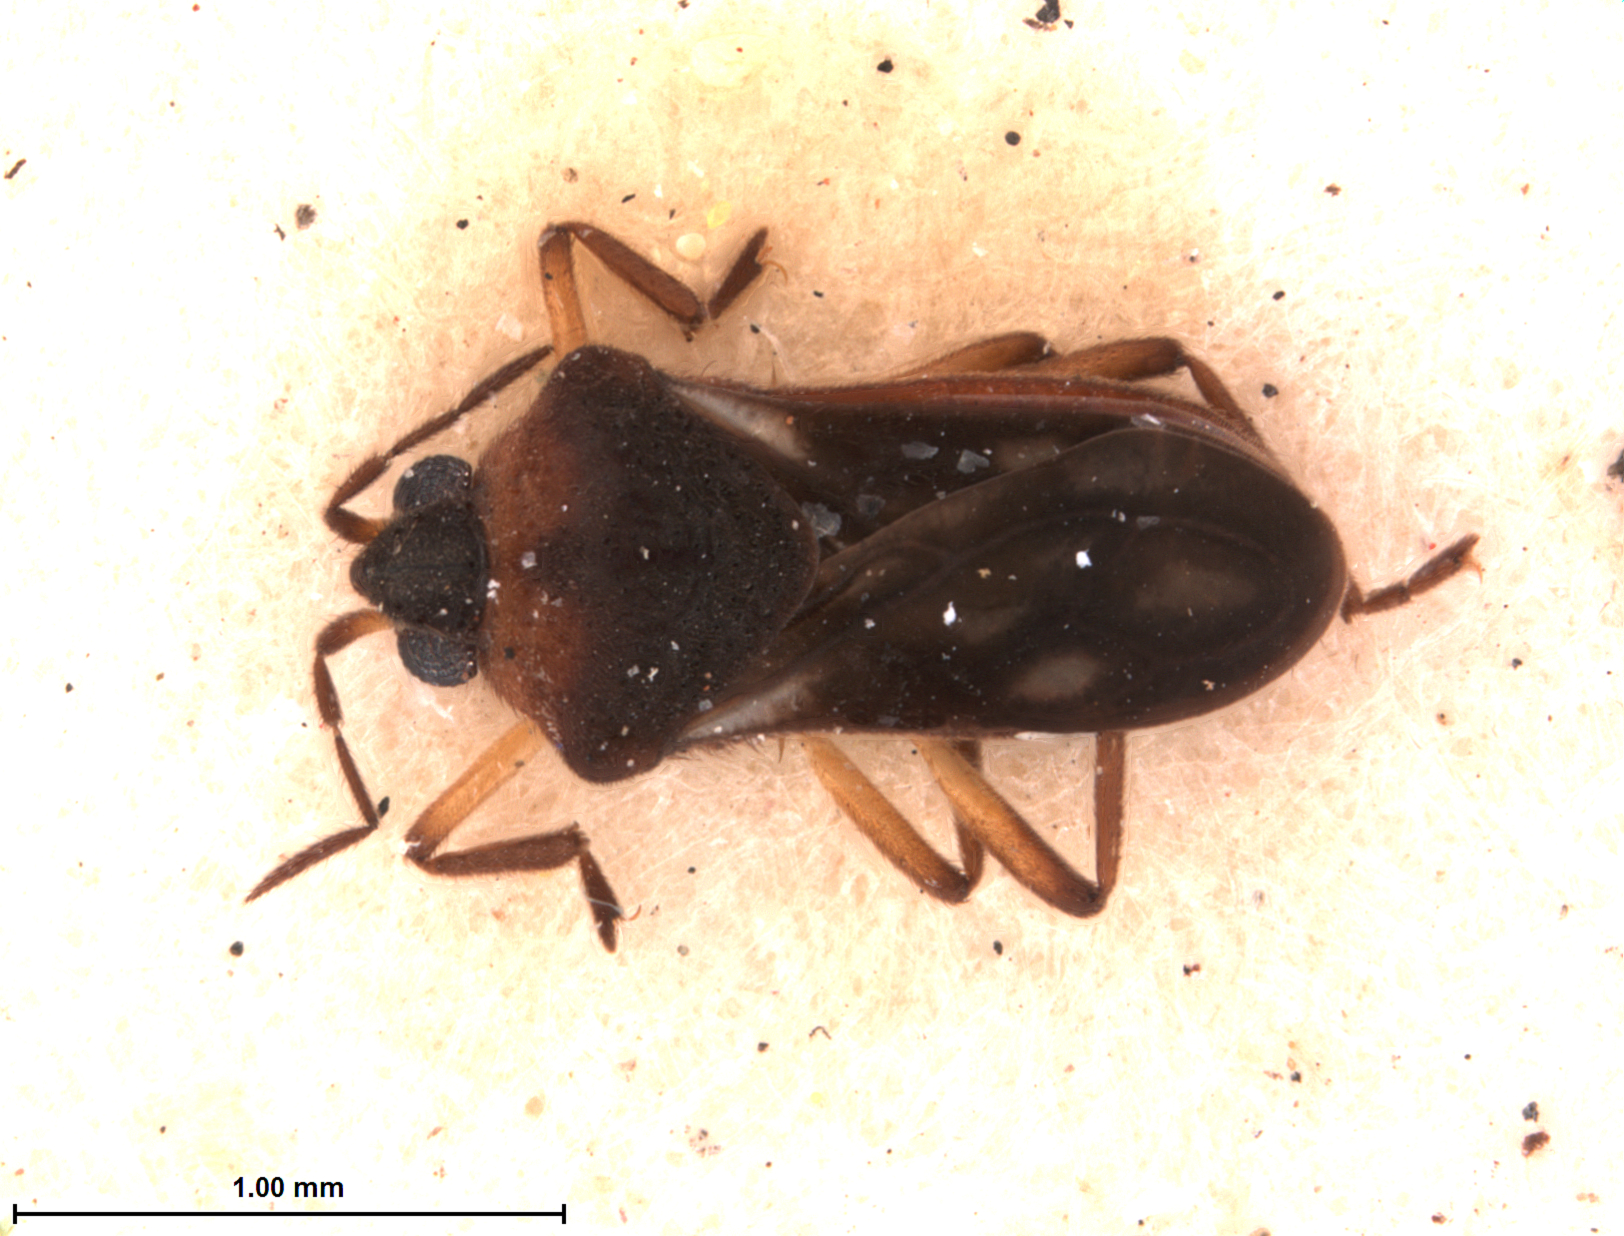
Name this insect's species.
Microvelia timida
